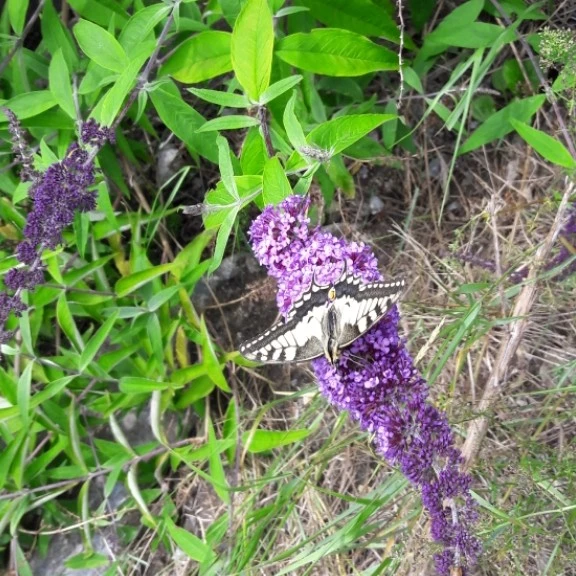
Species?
Papilio machaon
